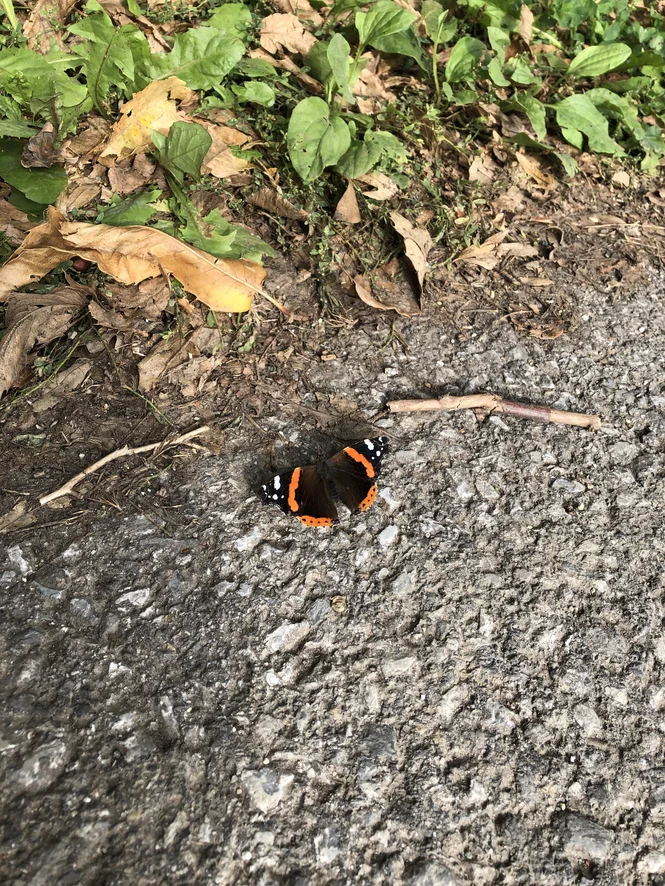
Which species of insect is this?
Vanessa atalanta
